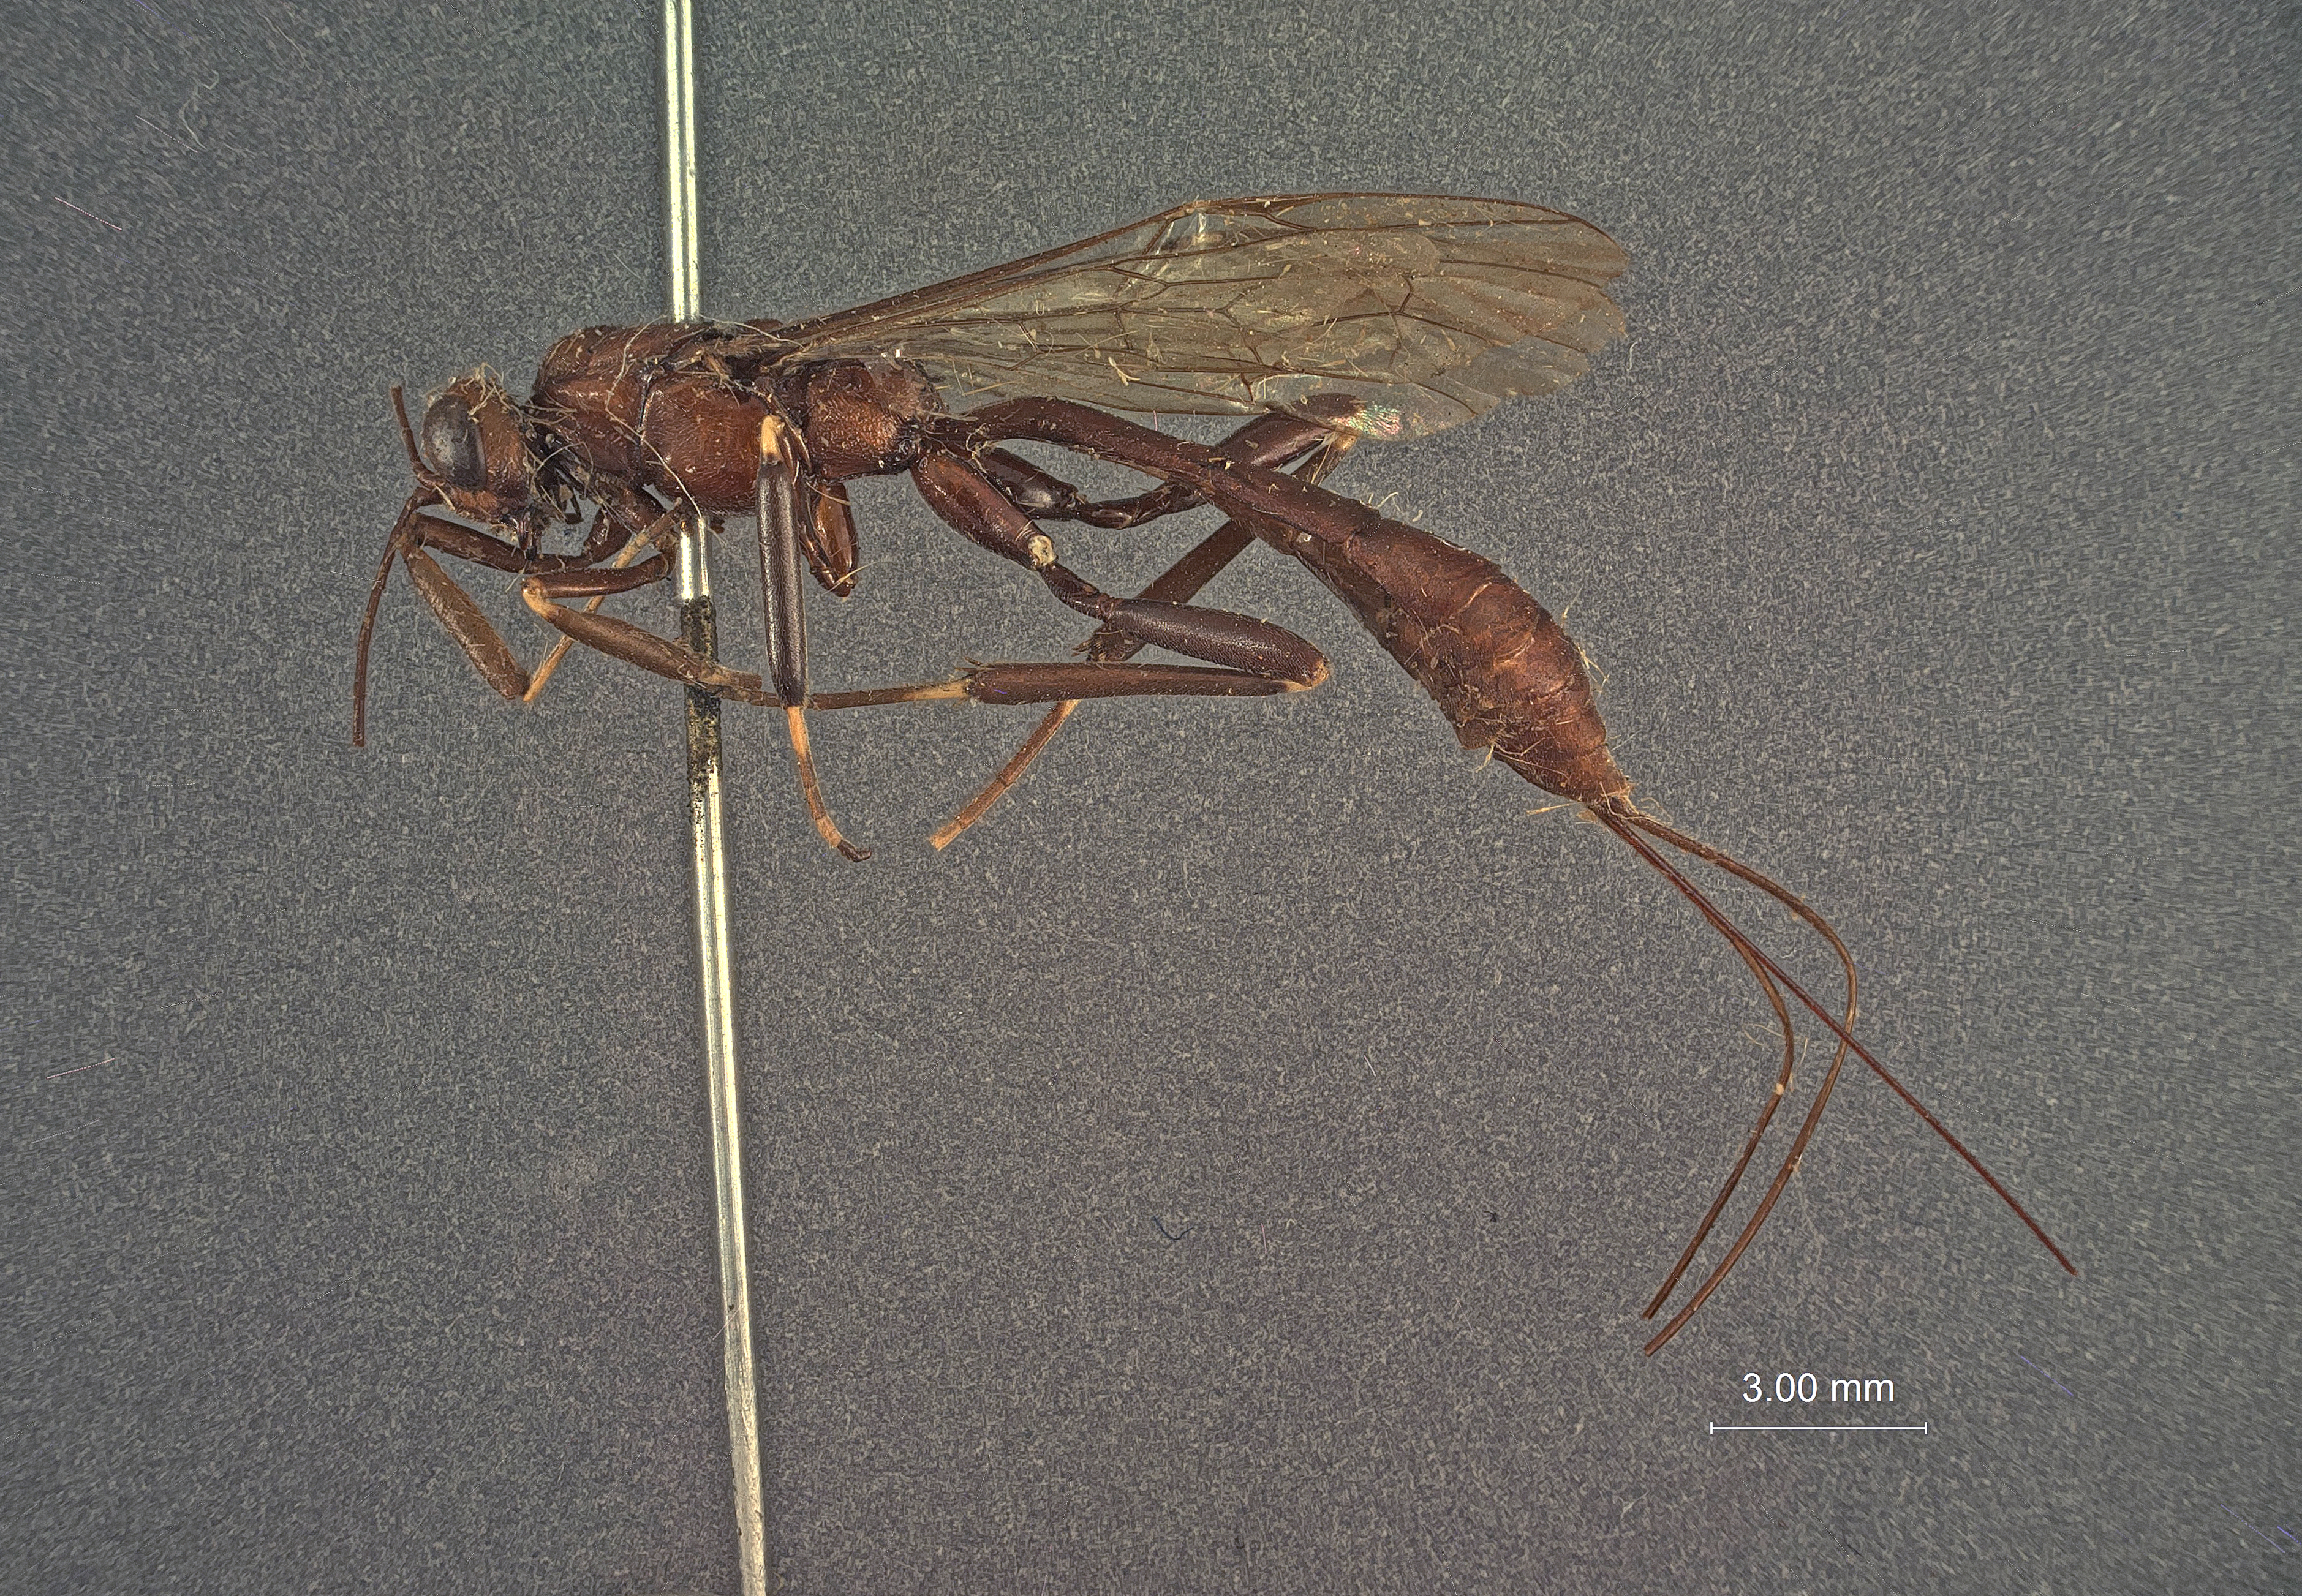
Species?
Xylonomus floridanus
